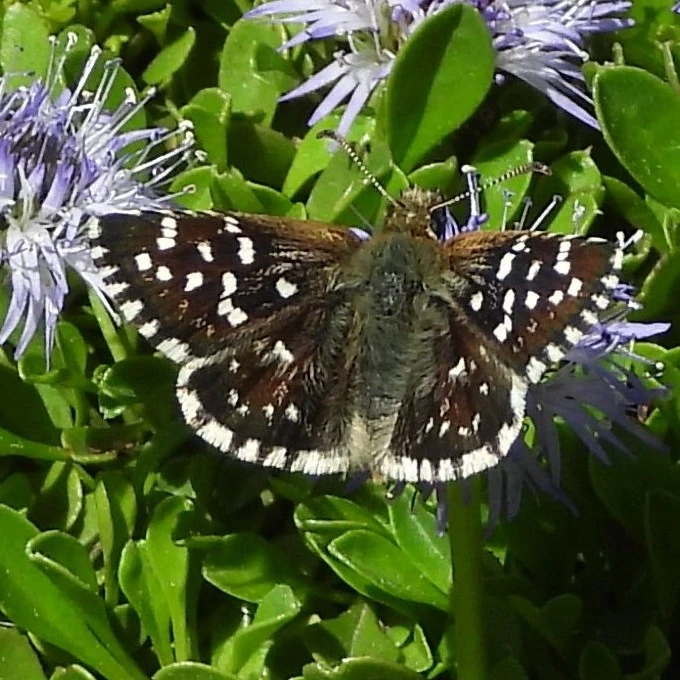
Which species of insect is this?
Pyrgus malvae
